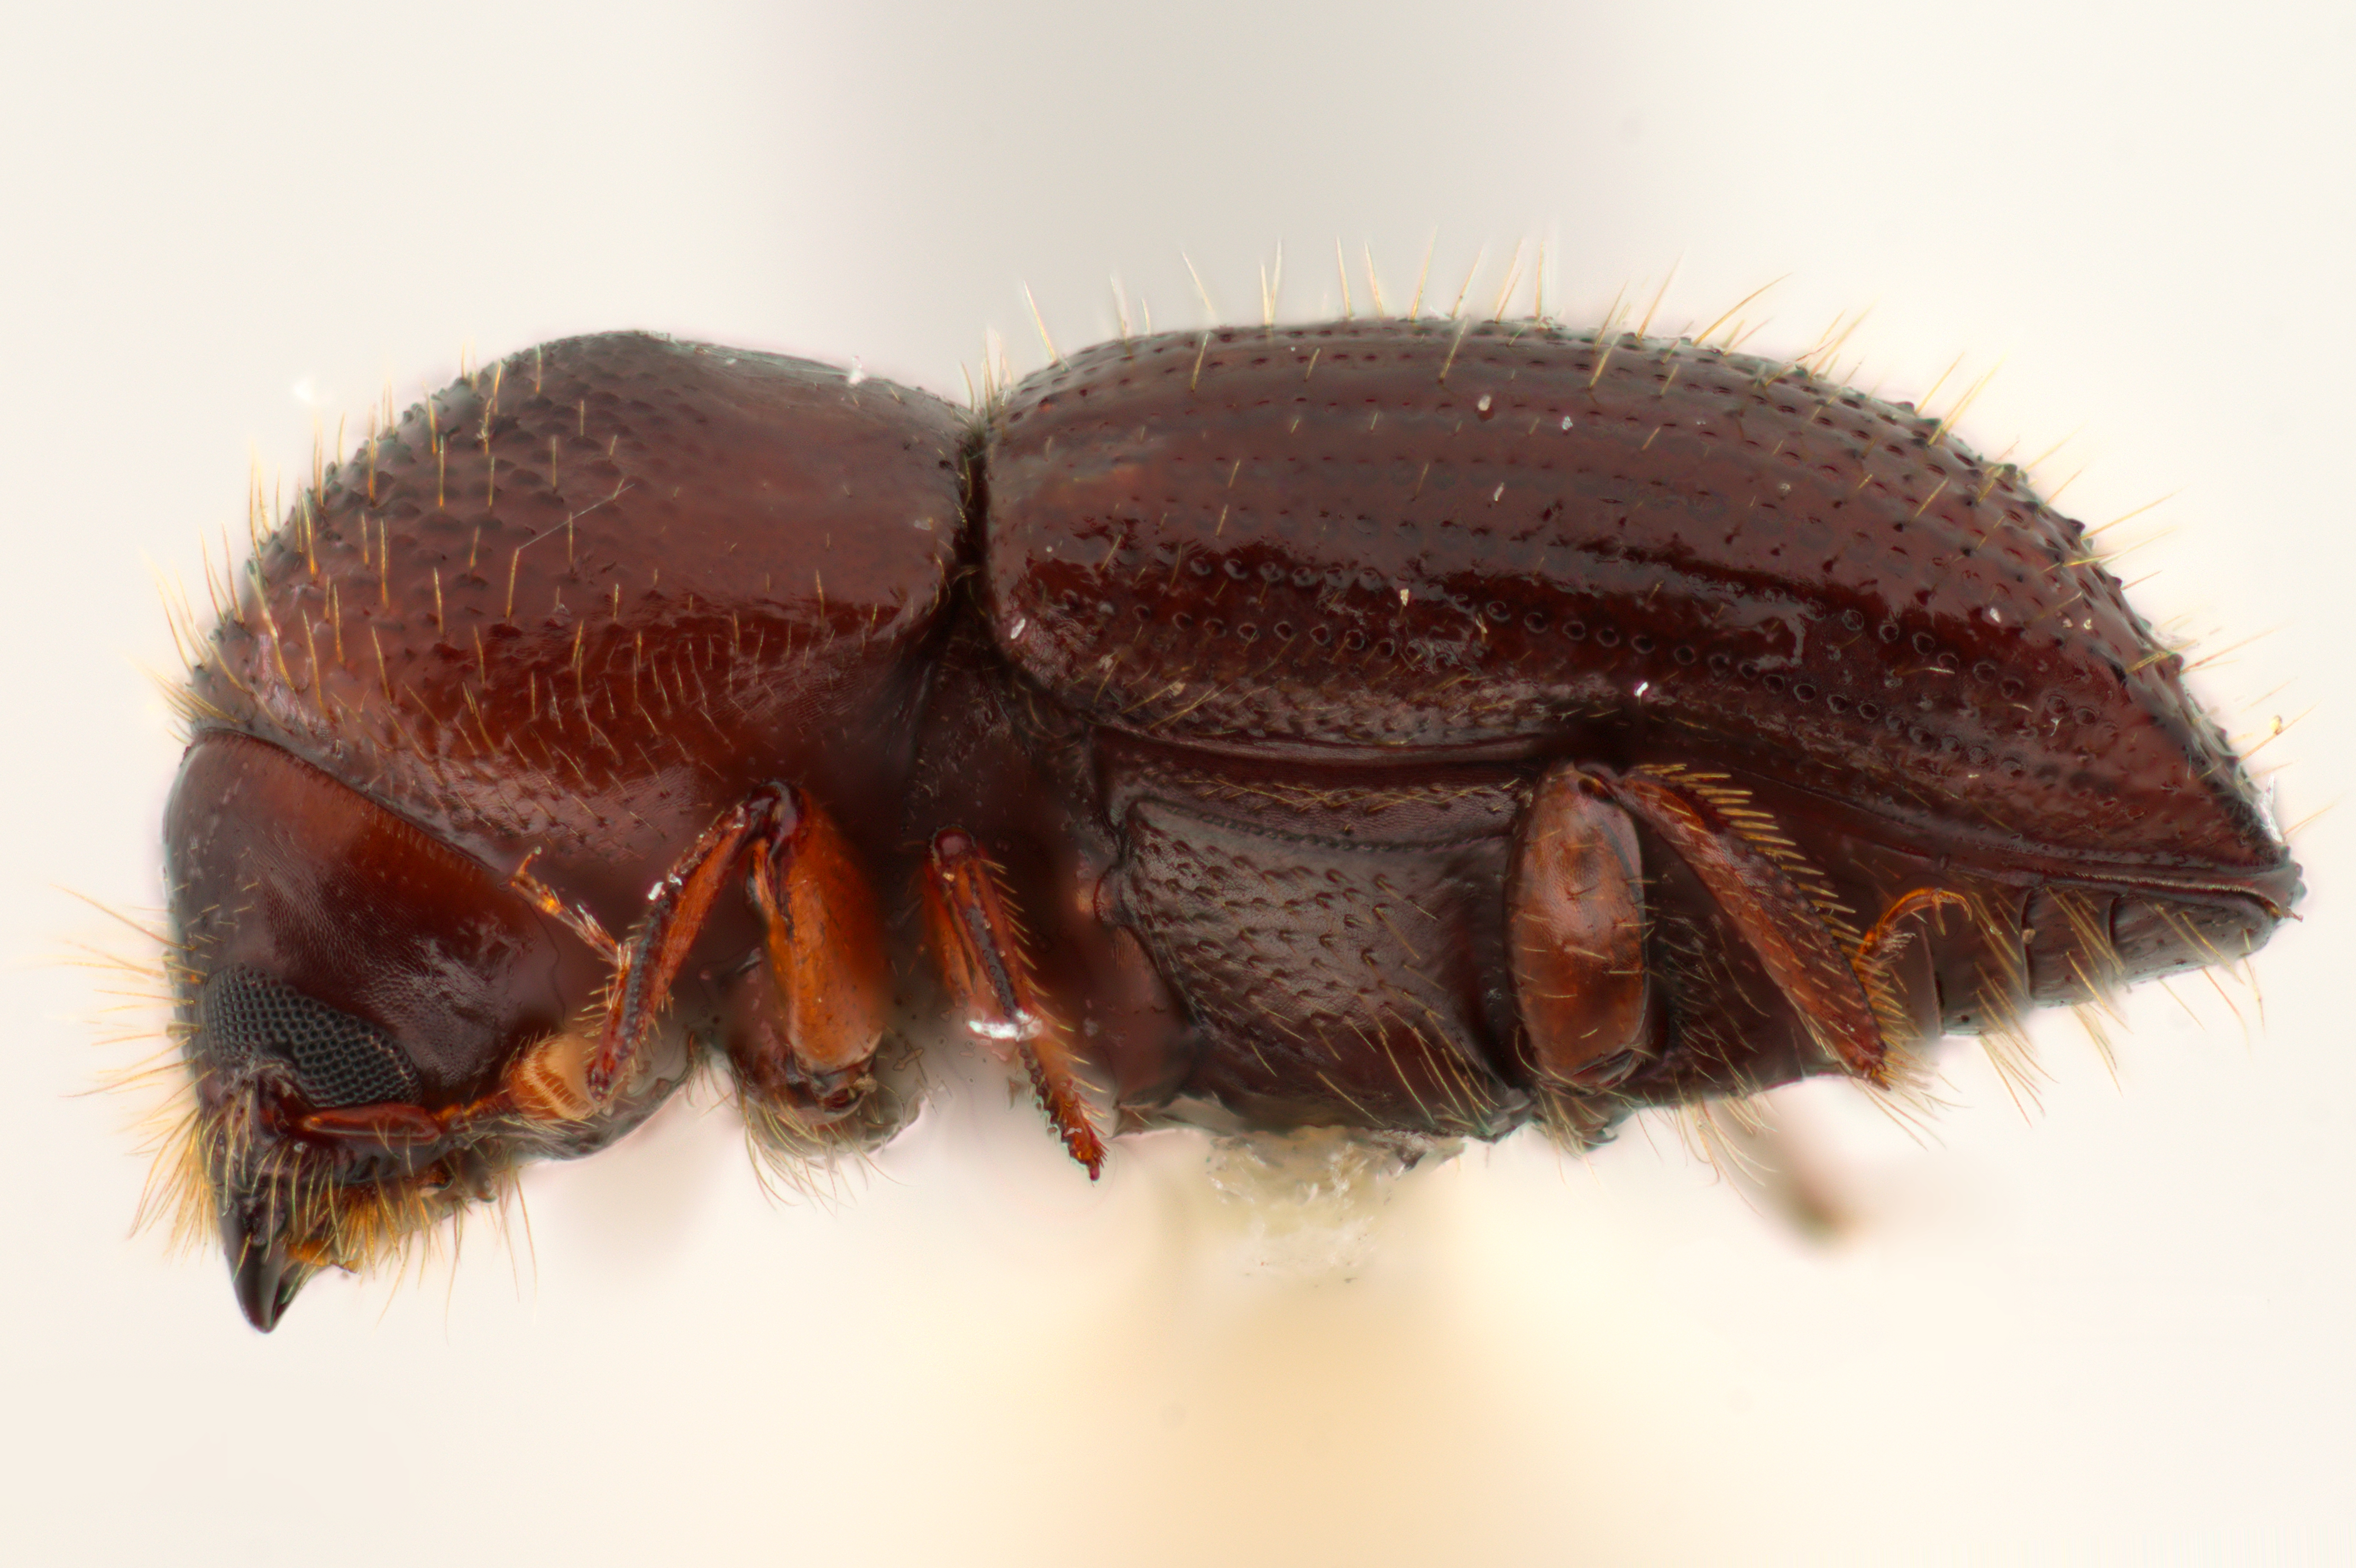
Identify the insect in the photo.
Euwallacea validus
